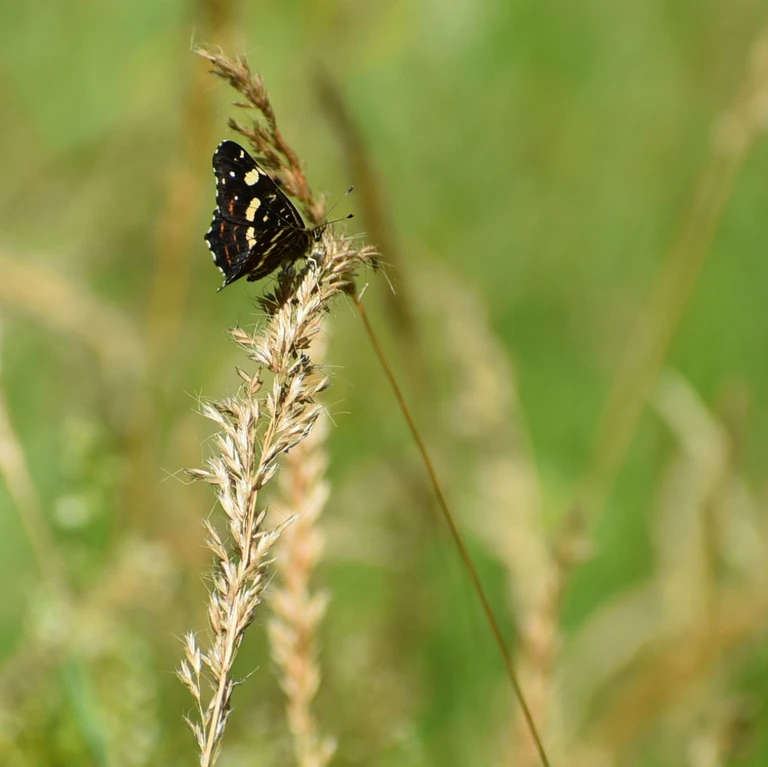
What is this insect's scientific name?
Araschnia levana
